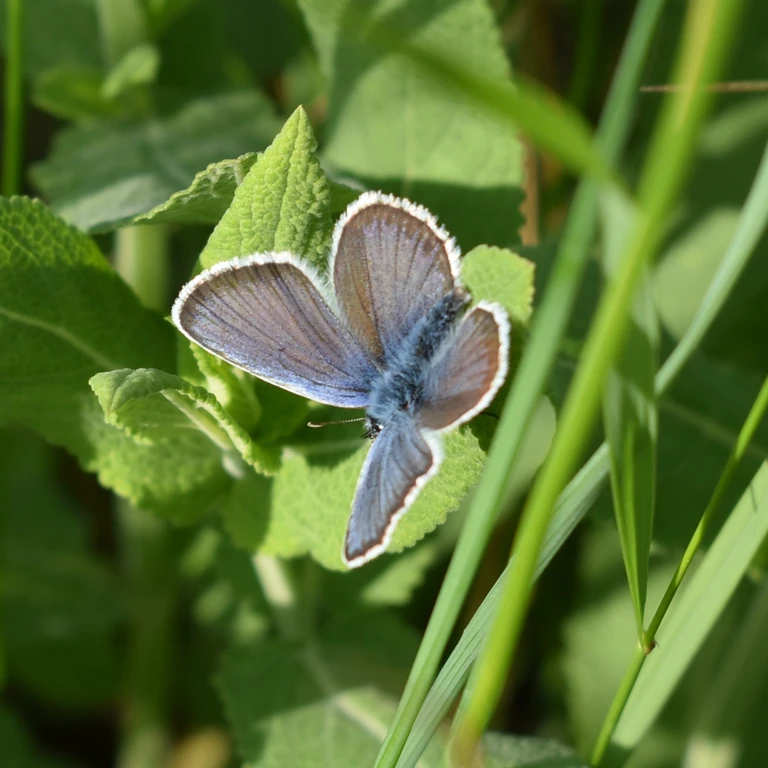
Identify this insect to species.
Plebejus argus
